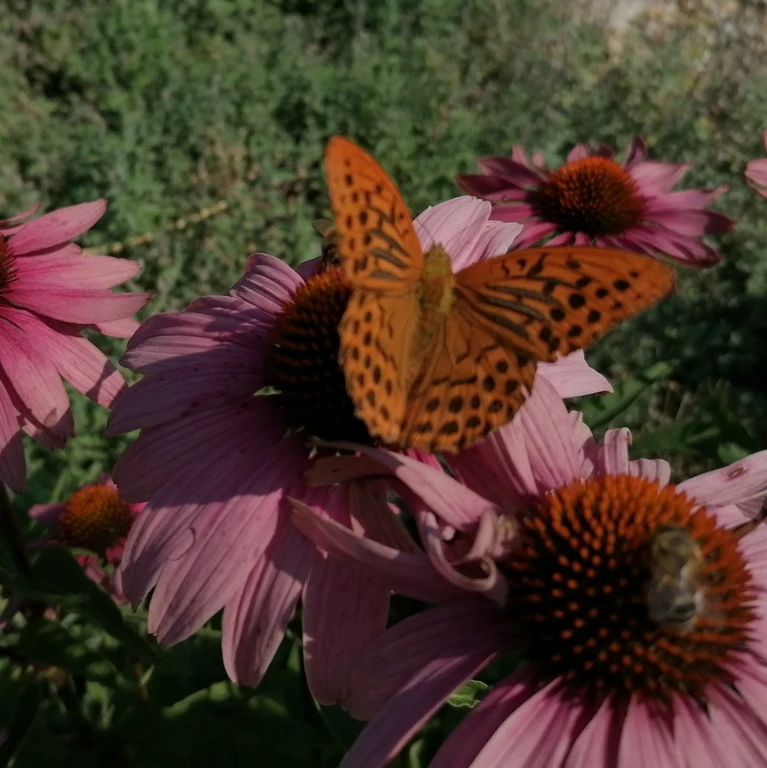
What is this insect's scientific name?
Argynnis paphia
